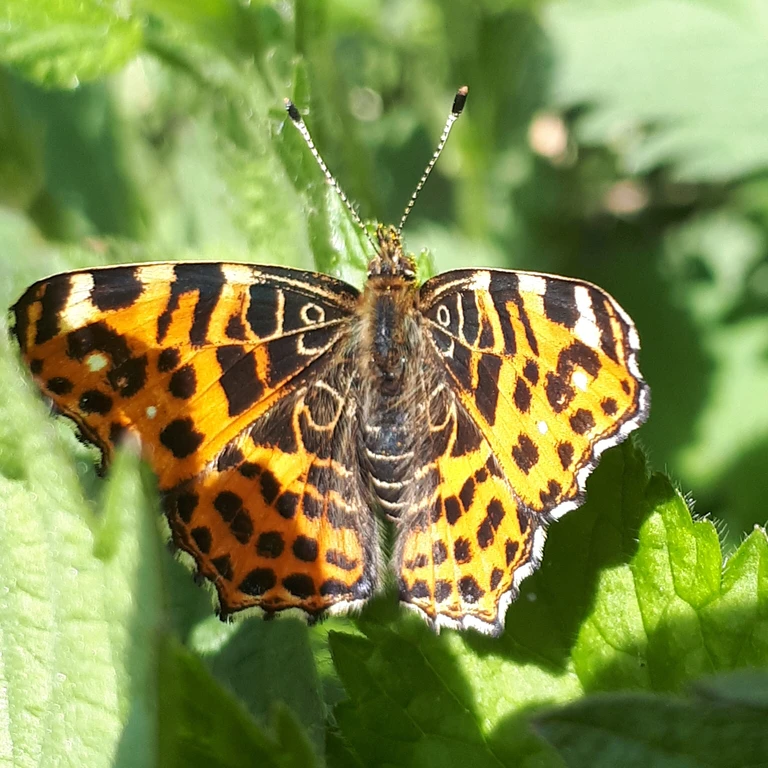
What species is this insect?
Araschnia levana
